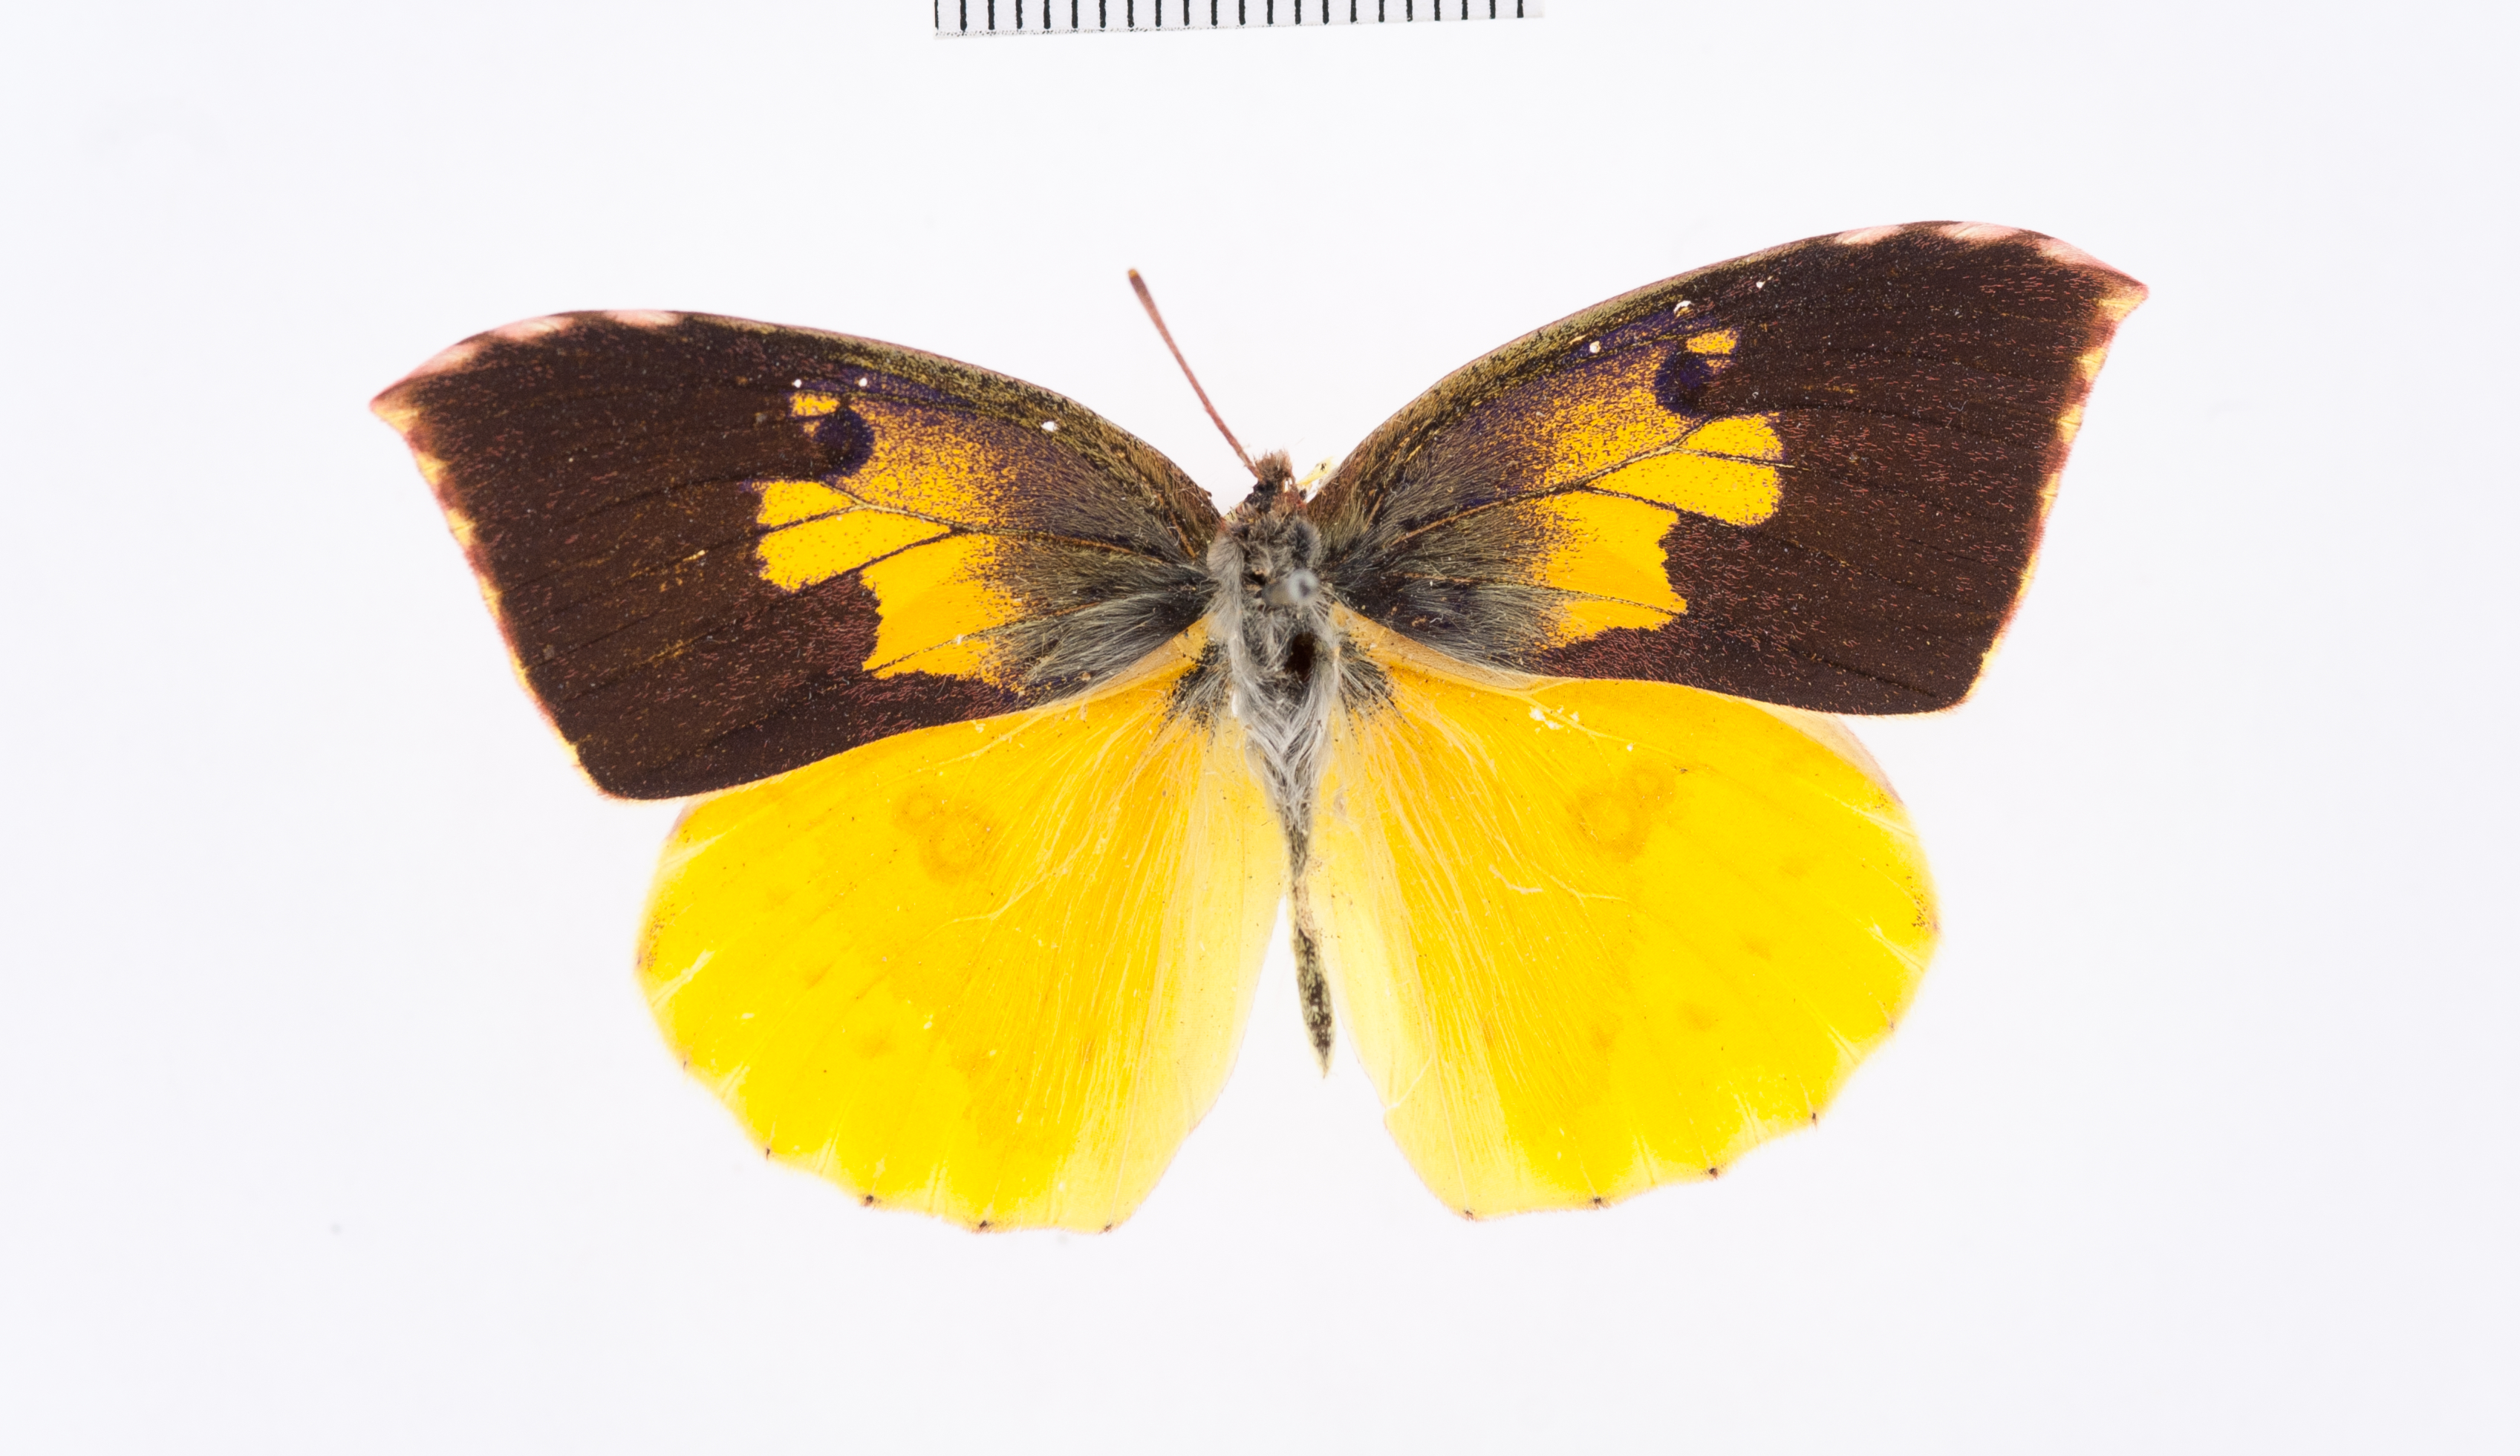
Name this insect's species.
Colias eurydice
